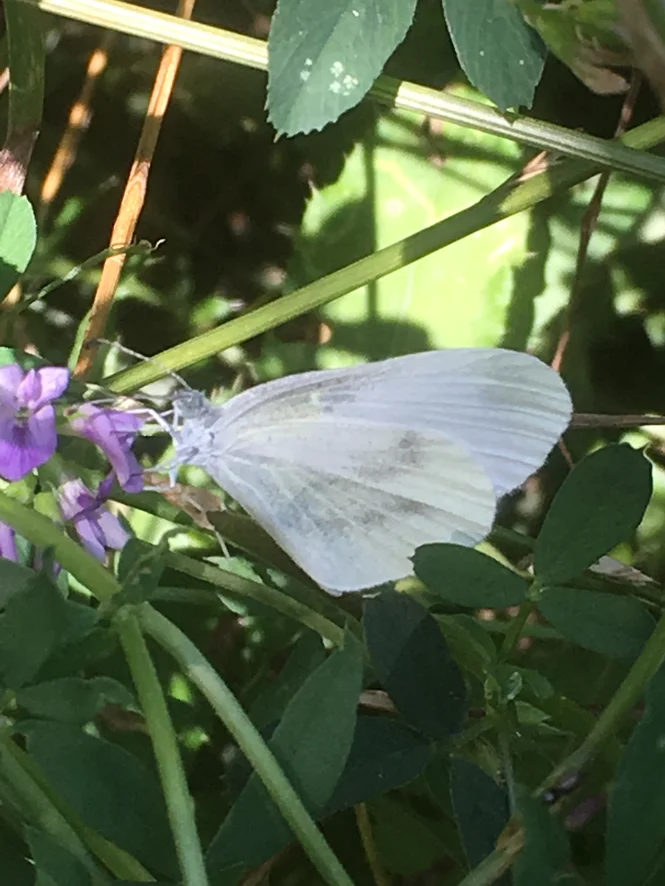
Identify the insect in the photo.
Leptidea sinapis/juvernica
